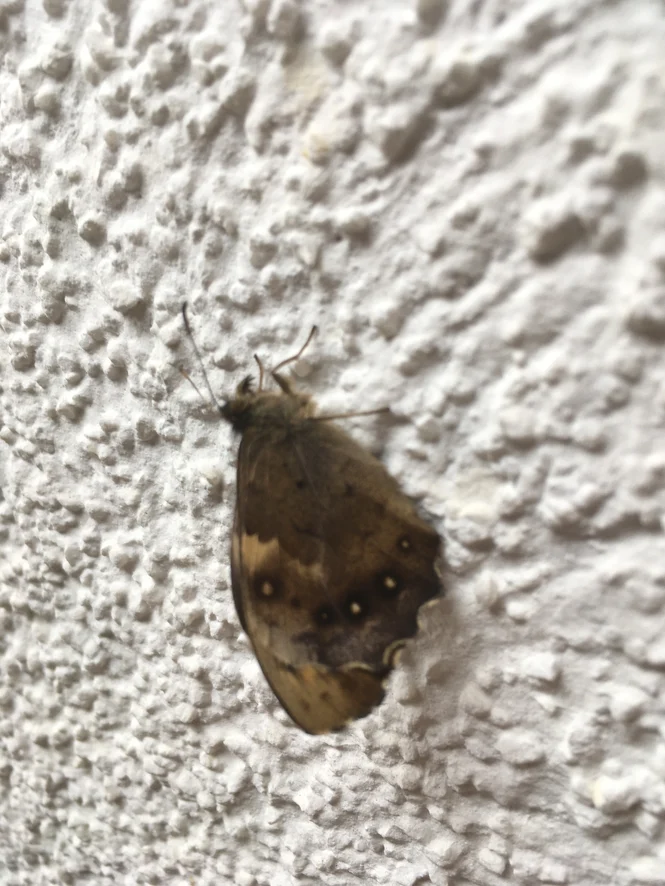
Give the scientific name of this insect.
Pararge aegeria
